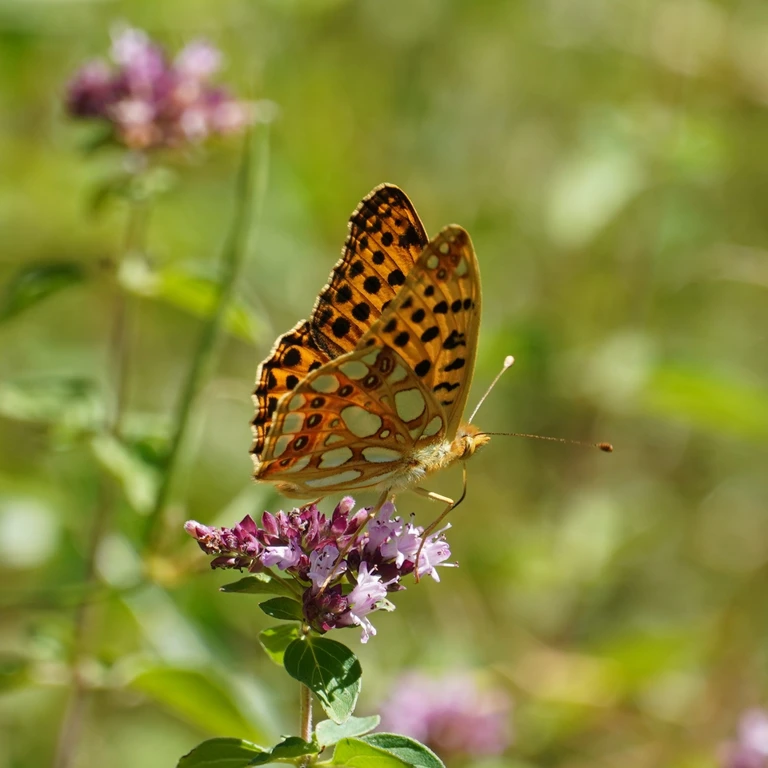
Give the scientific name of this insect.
Issoria lathonia
